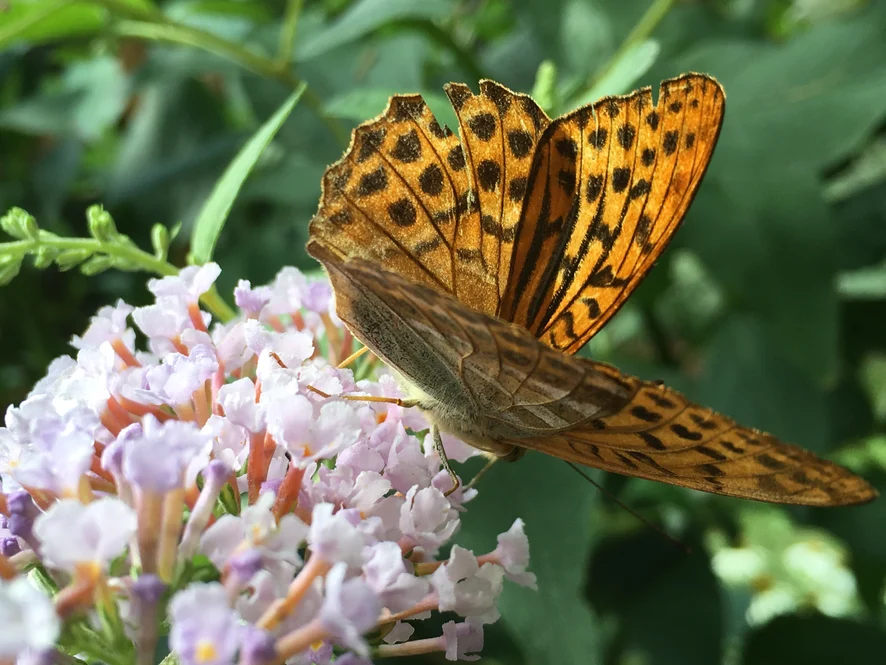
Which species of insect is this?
Argynnis paphia
